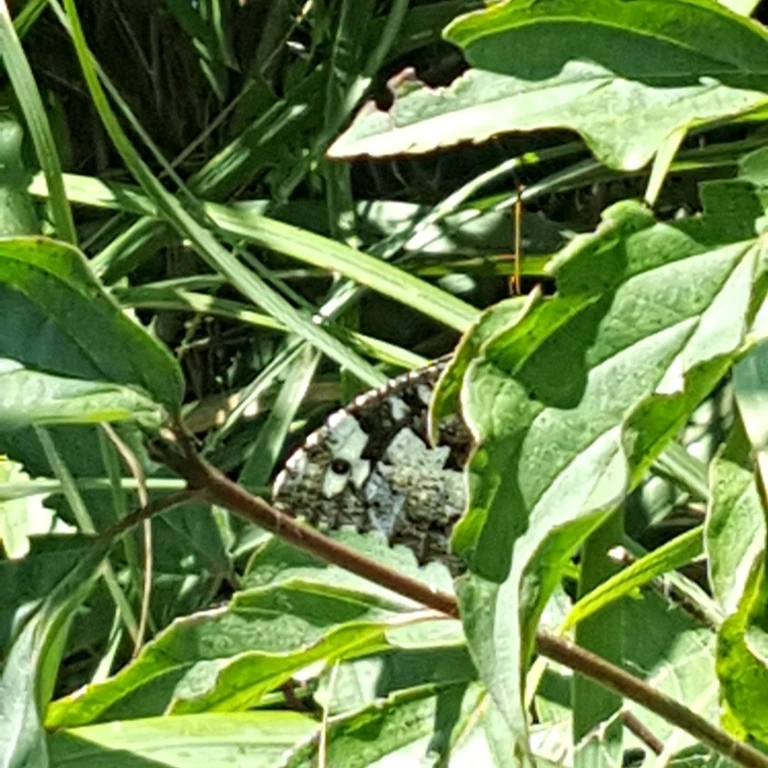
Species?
Brintesia circe
